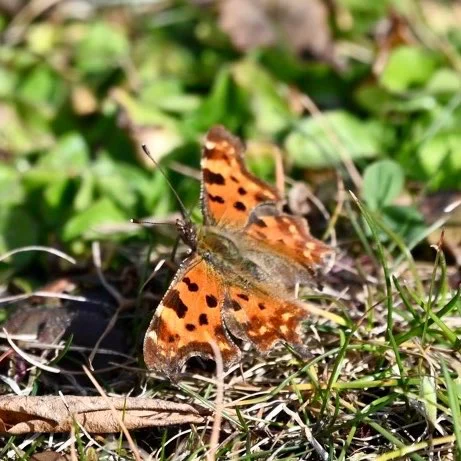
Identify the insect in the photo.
Polygonia c-album
